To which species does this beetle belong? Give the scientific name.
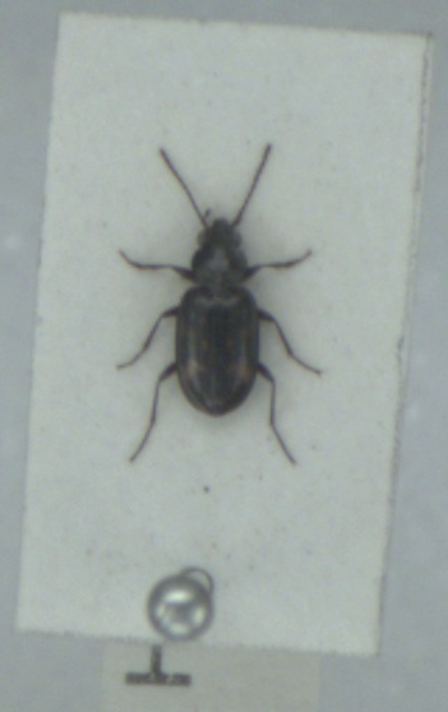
Bembidion obliquum
